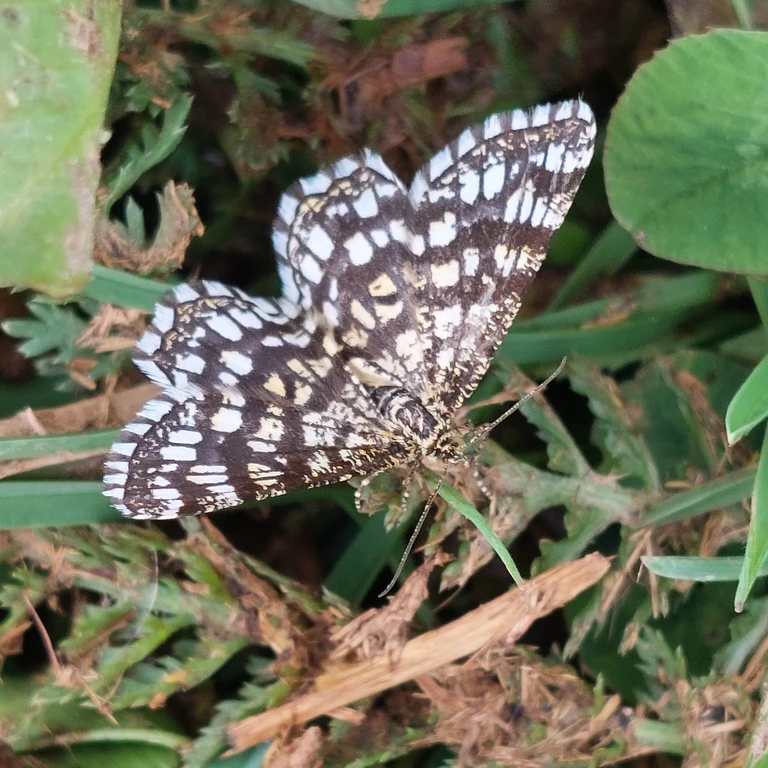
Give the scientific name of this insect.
Chiasmia clathrata
